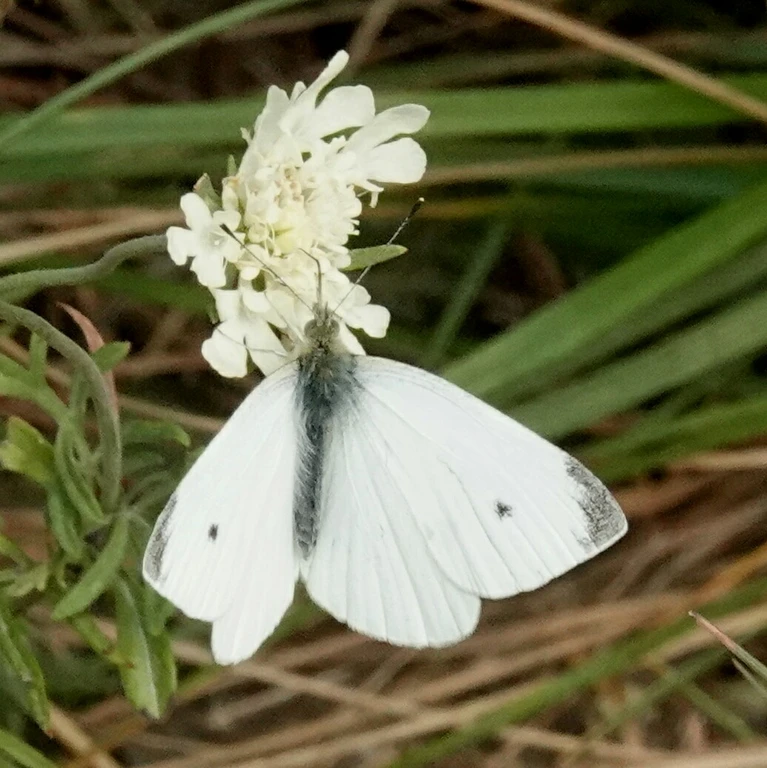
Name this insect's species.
Pieris rapae
